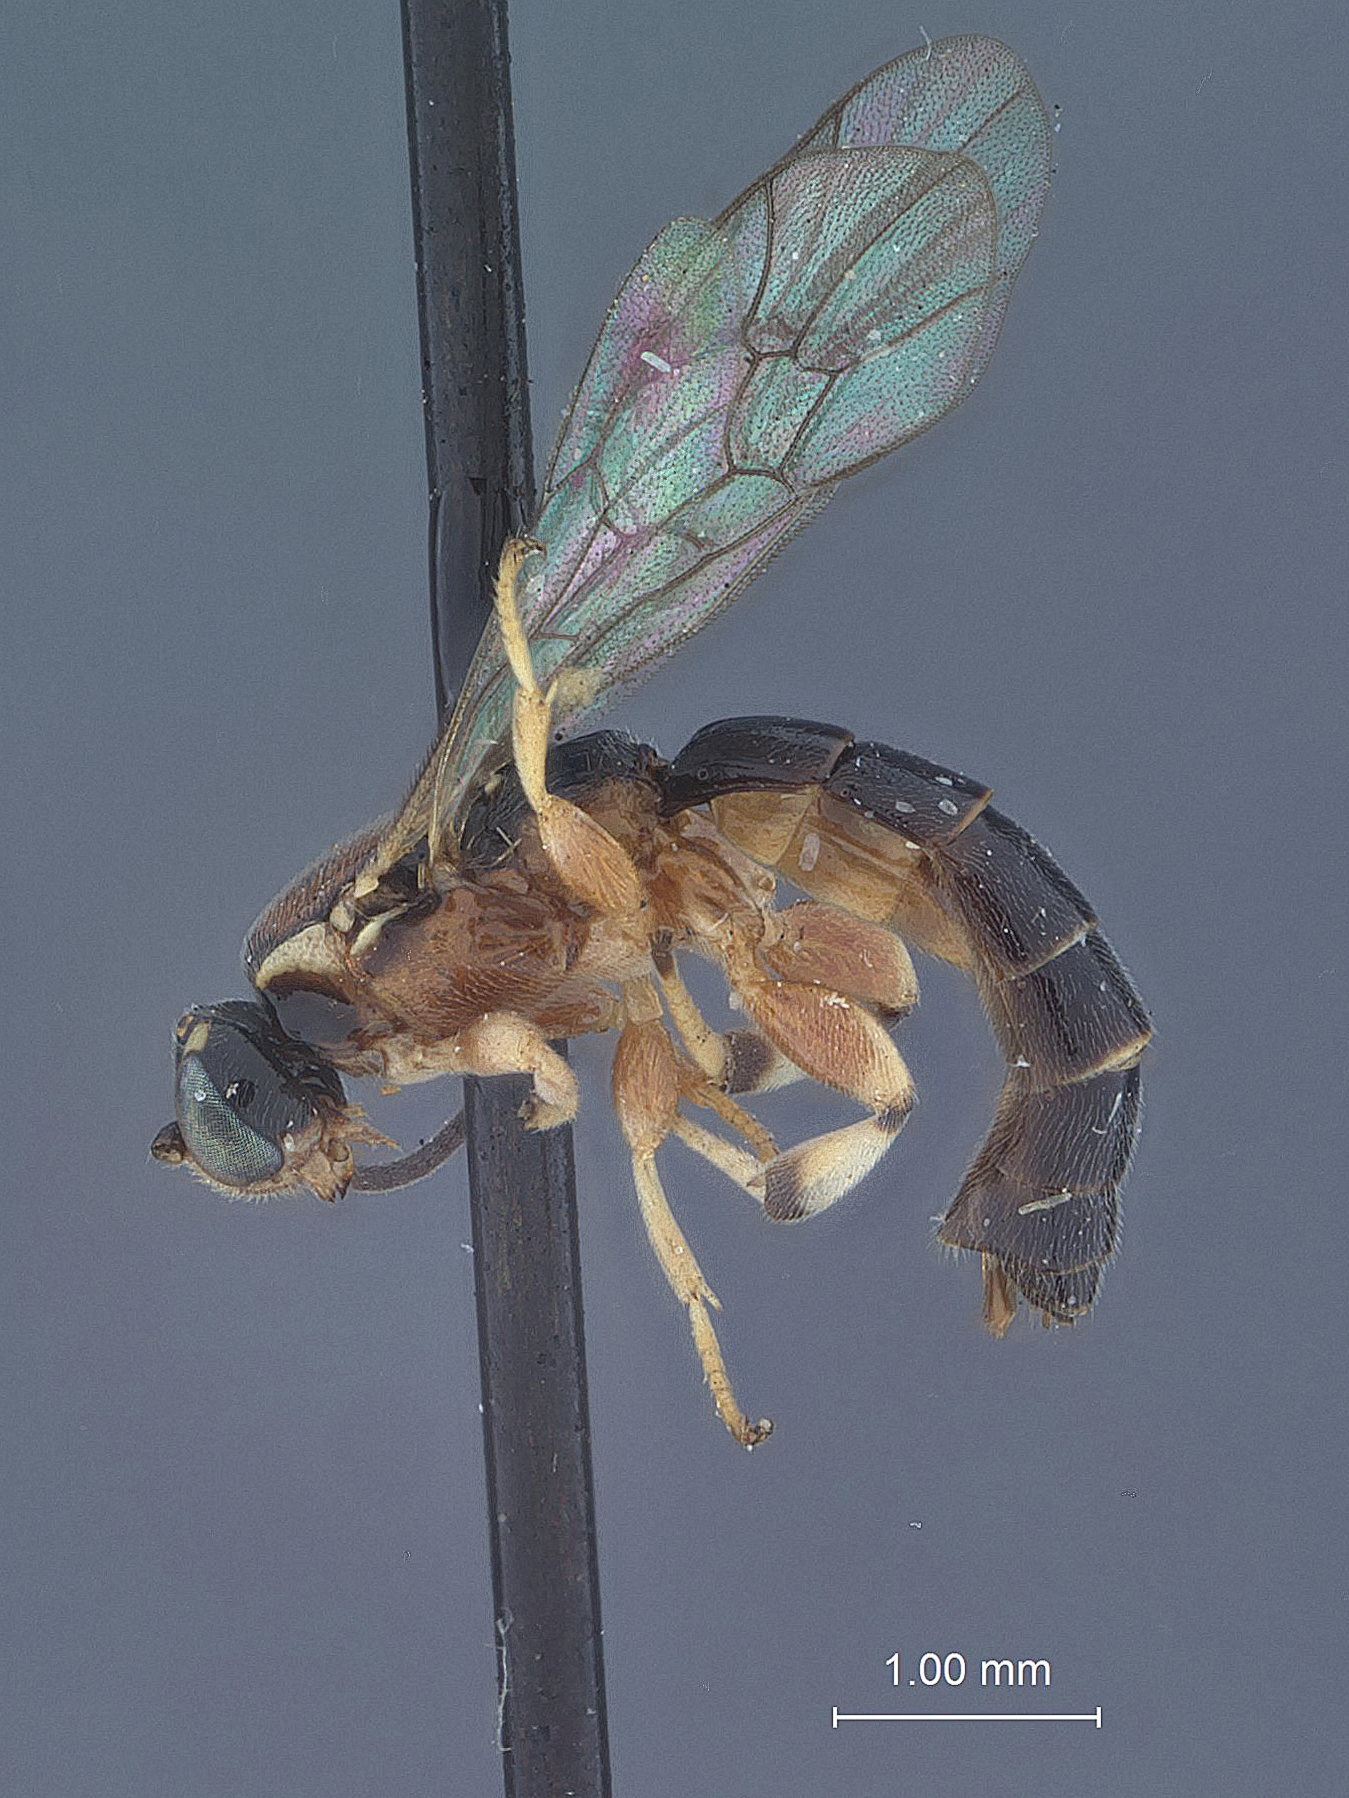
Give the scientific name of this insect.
Exochus postfurcalis
